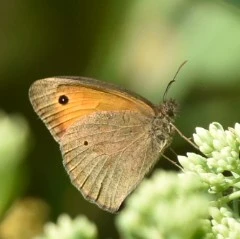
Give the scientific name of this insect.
Maniola jurtina
